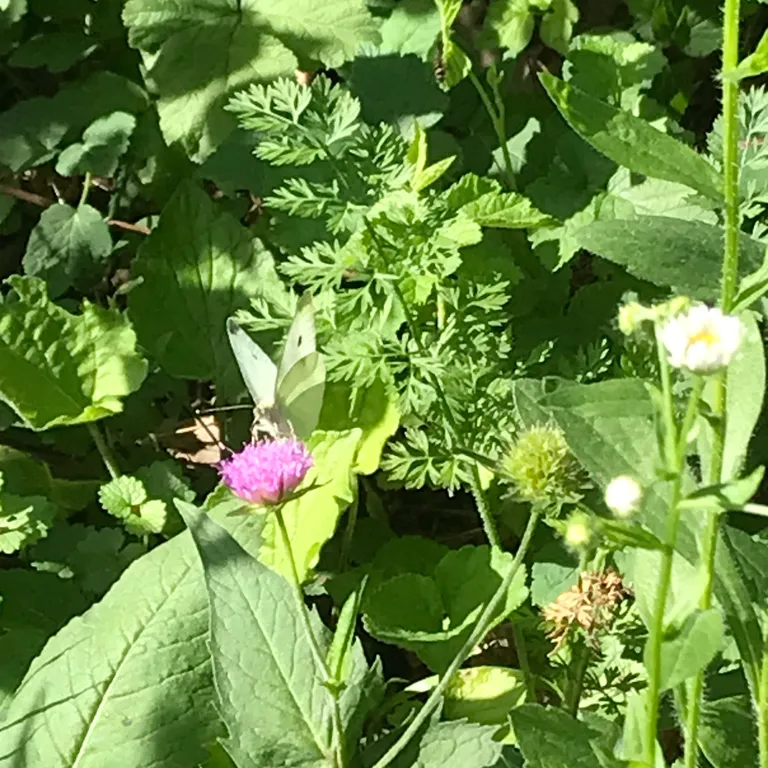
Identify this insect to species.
Pieris rapae
